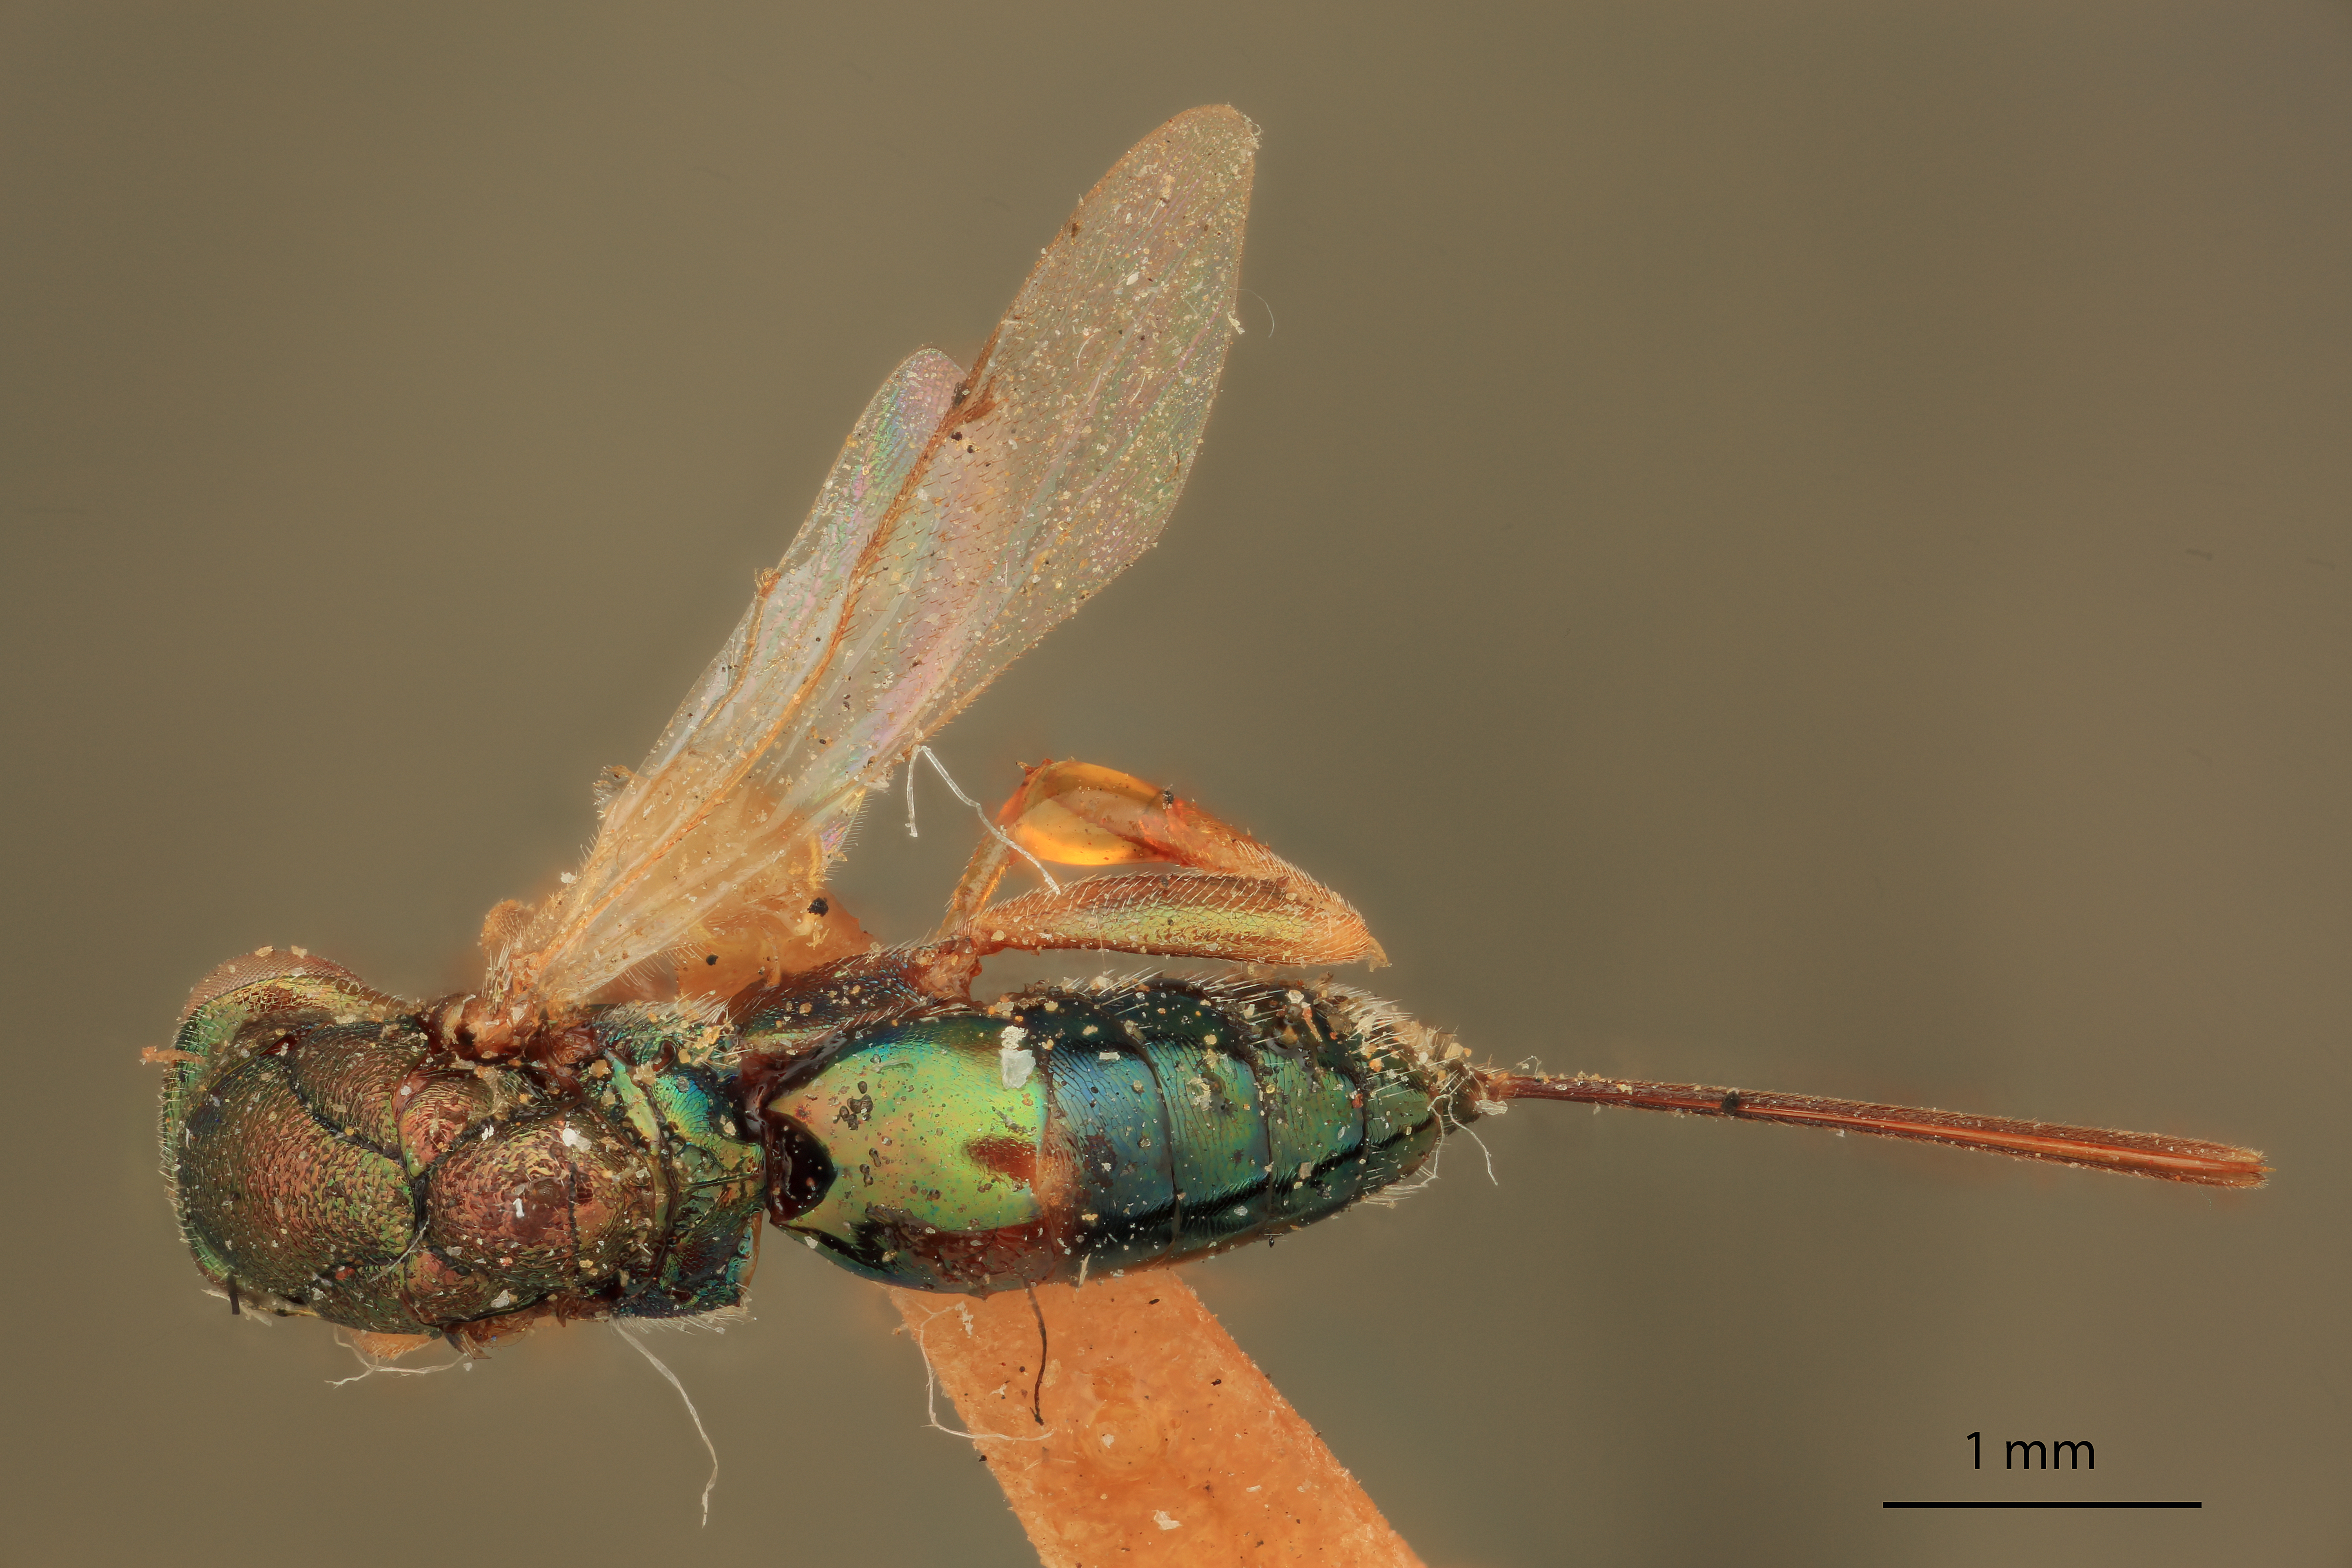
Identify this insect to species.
Monodontomerus americanus
